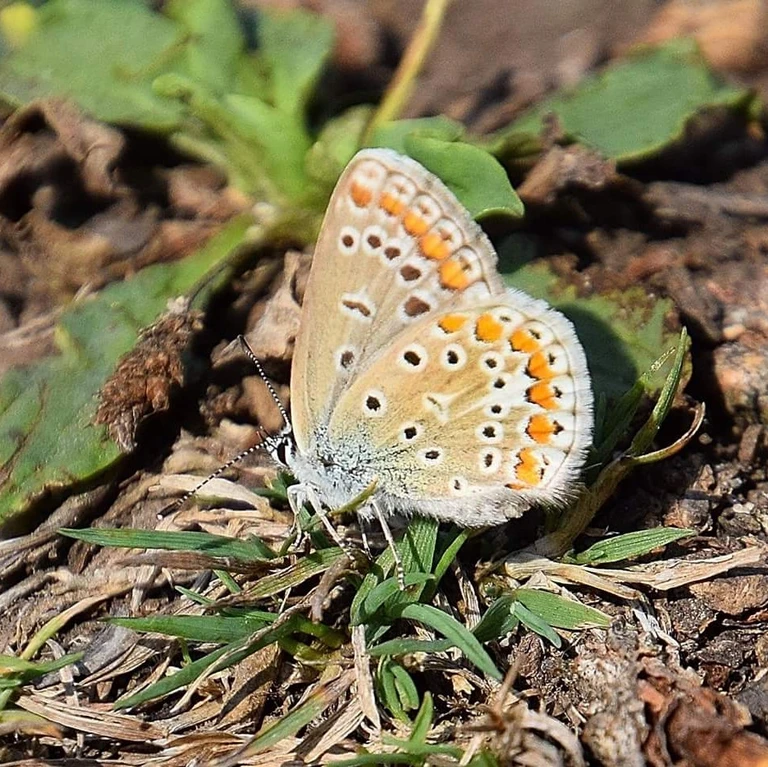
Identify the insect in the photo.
Polyommatus icarus
